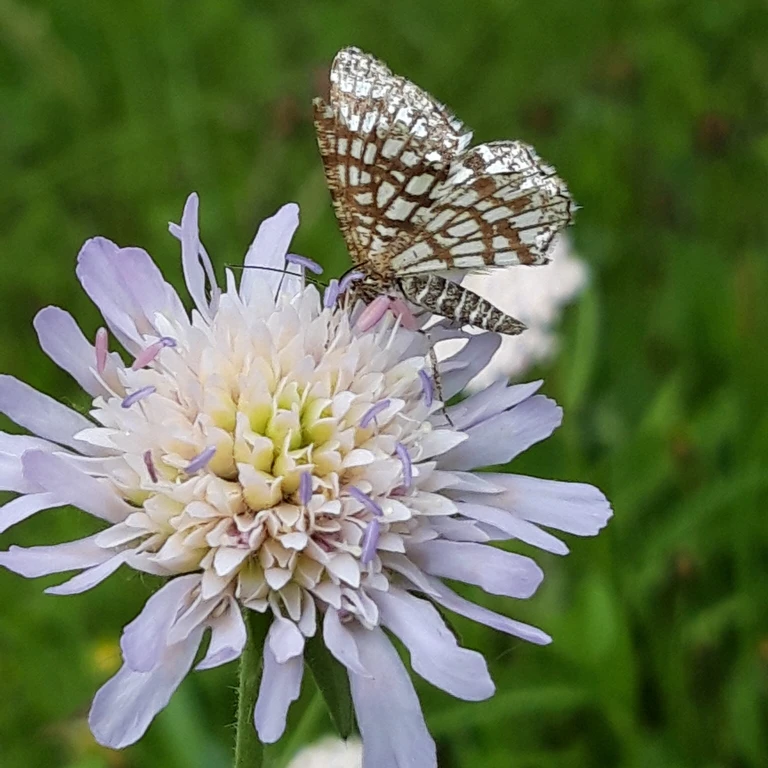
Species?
Chiasmia clathrata
